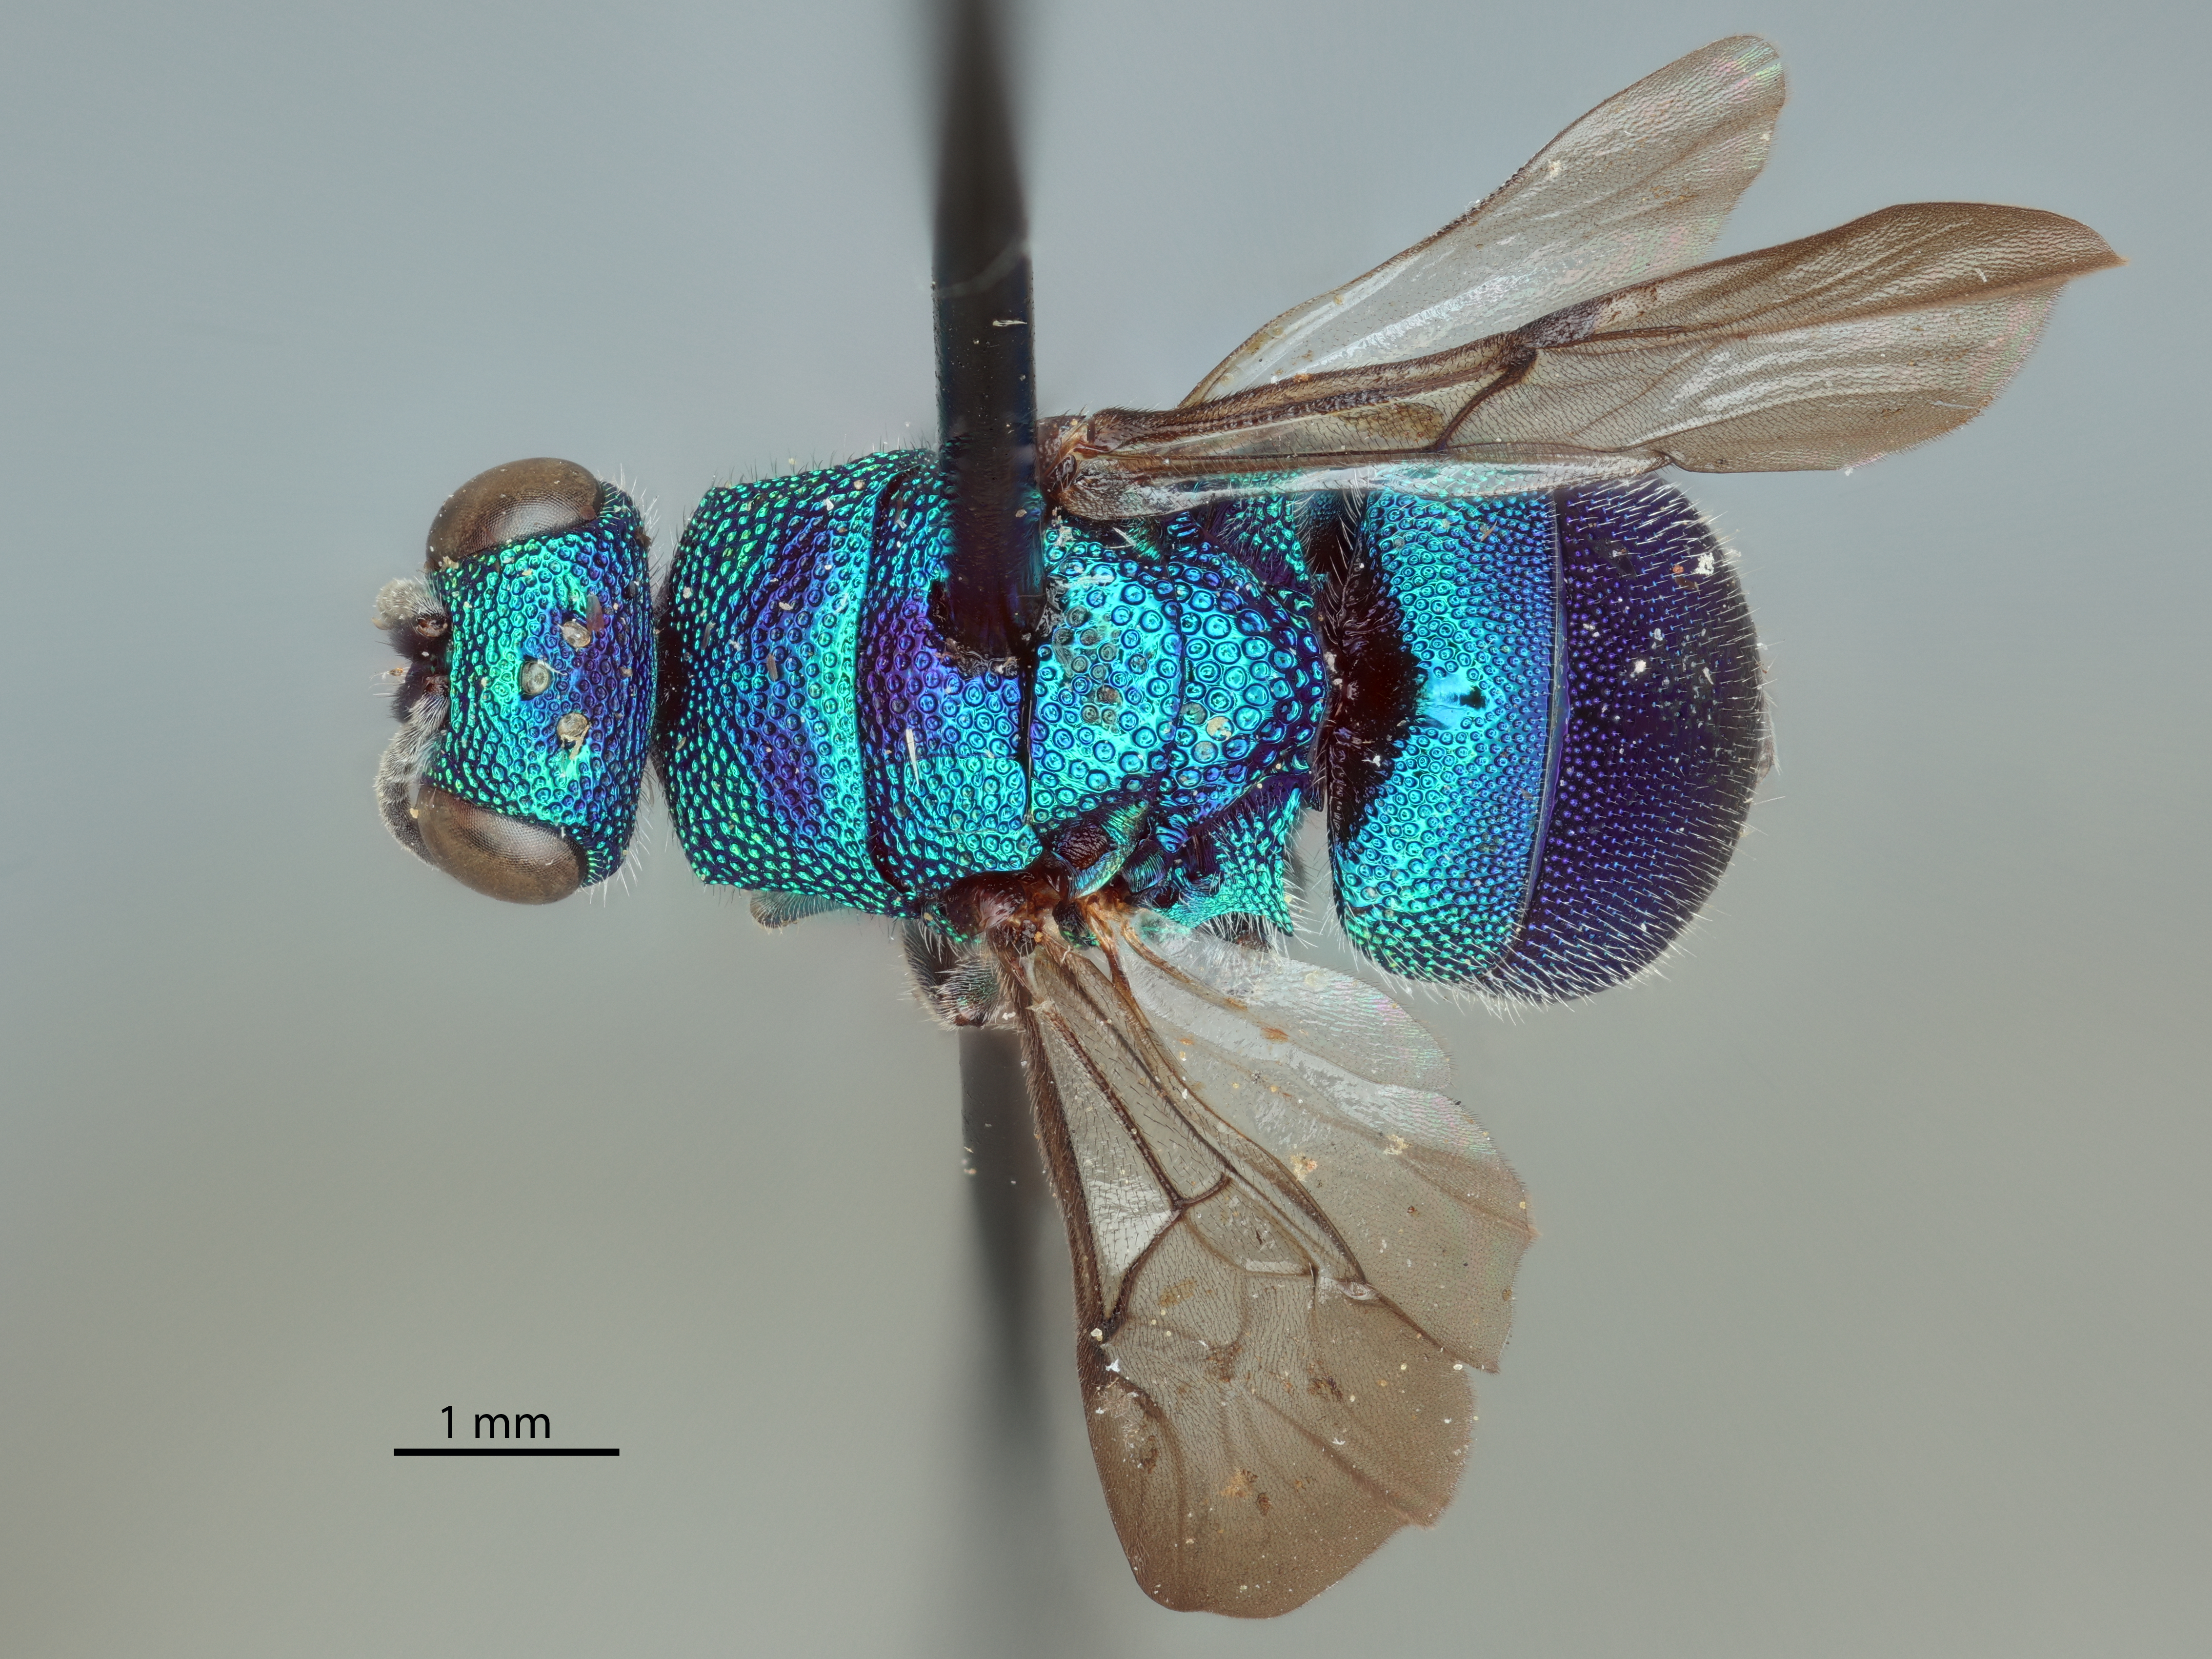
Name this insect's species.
Hedychridium tayabicum
